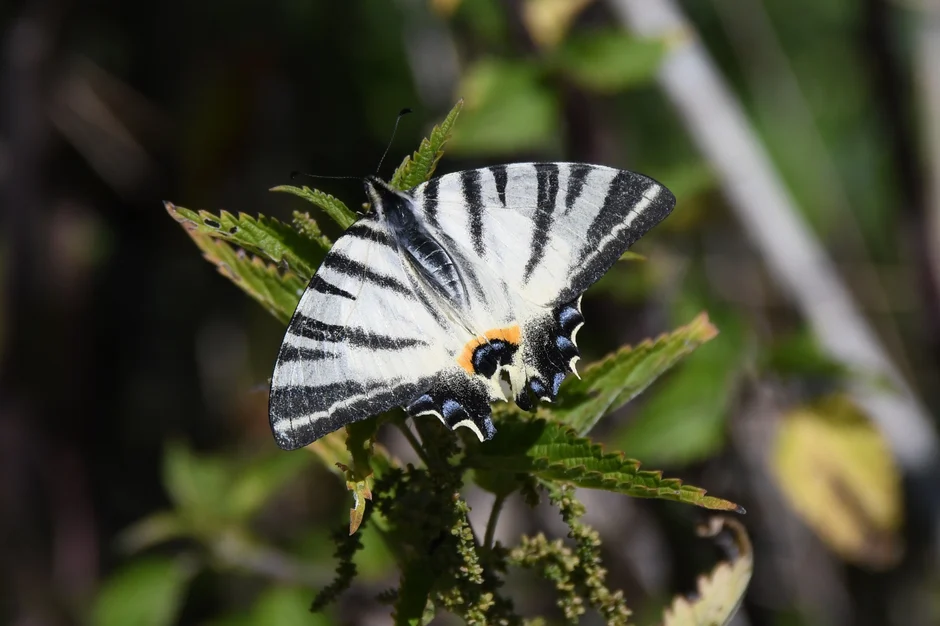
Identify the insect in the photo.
Iphiclides podalirius
